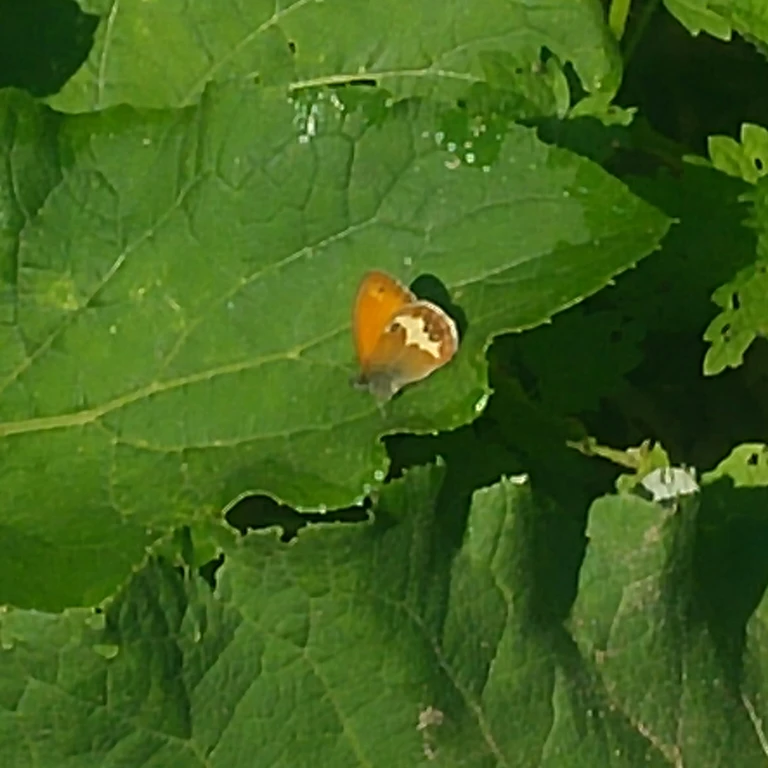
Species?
Coenonympha arcania
